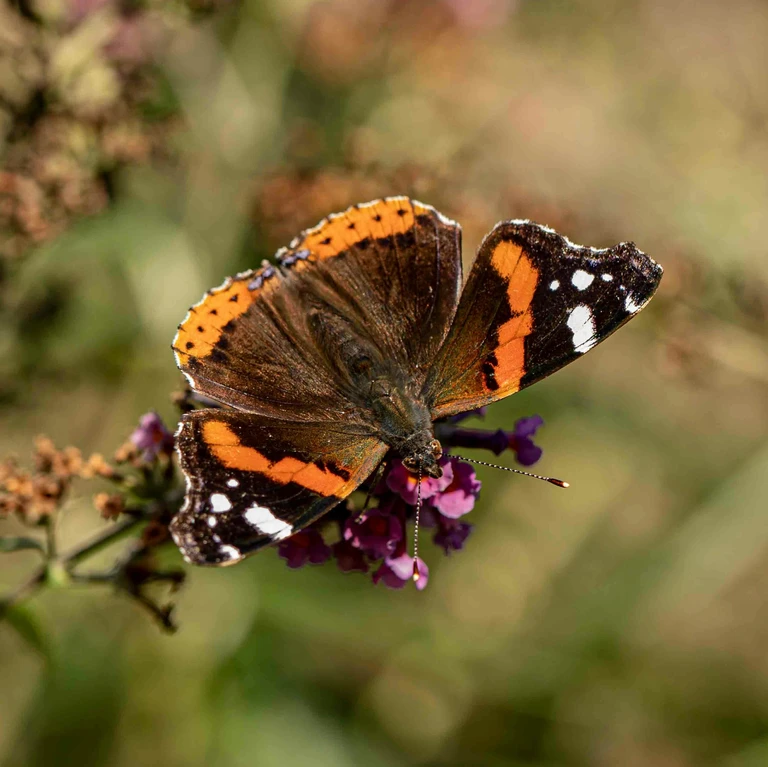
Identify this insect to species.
Vanessa atalanta
